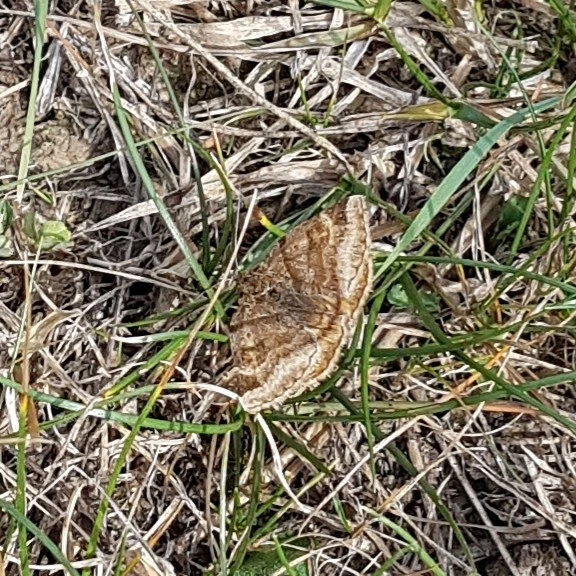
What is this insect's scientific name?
Euclidia glyphica
